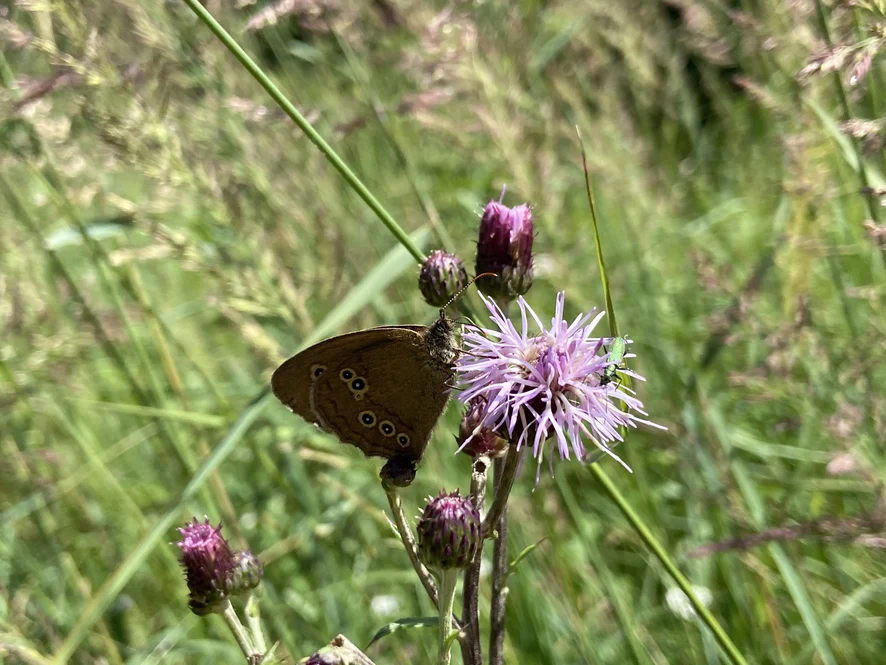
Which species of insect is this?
Aphantopus hyperantus
